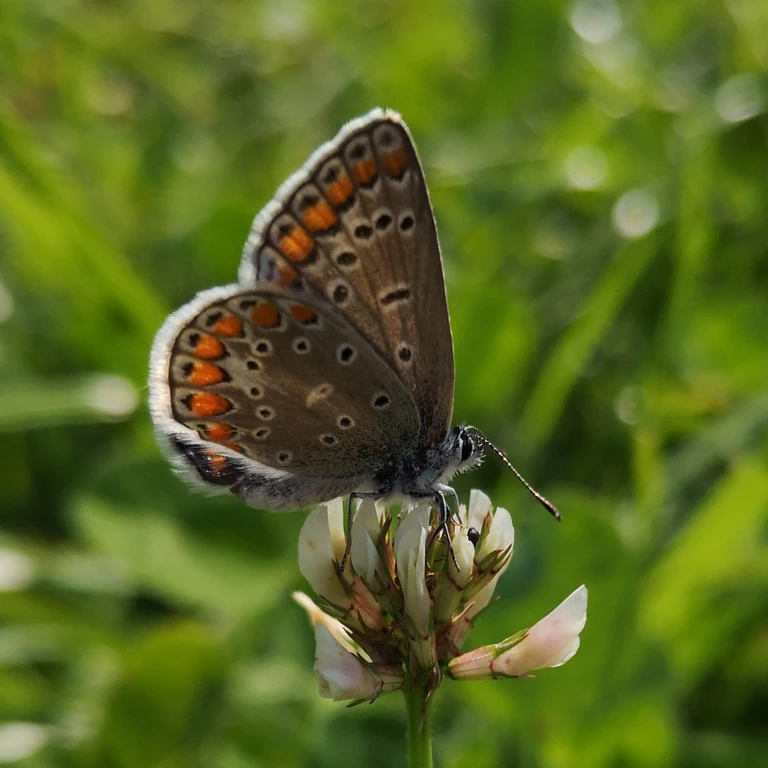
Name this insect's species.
Polyommatus icarus
